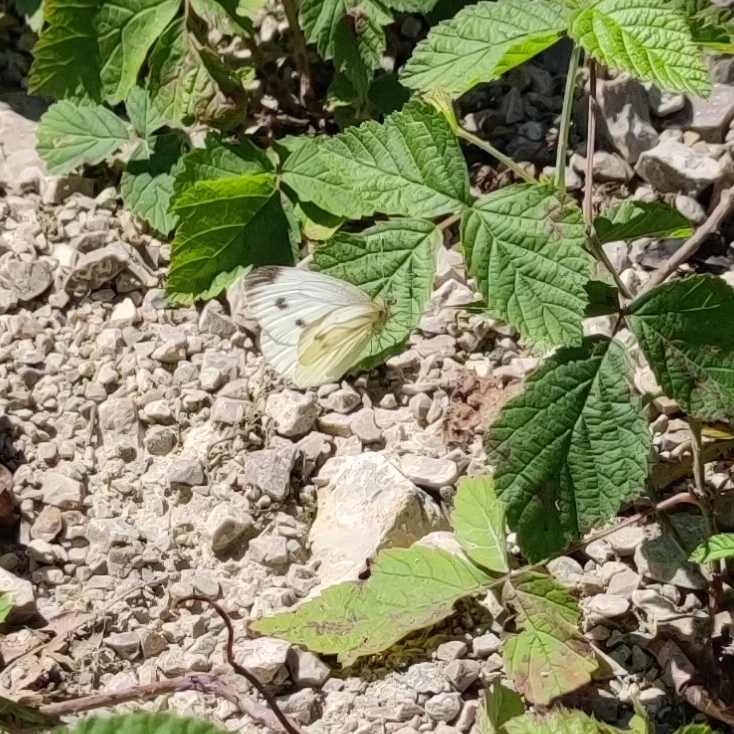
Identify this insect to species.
Pieris napi
